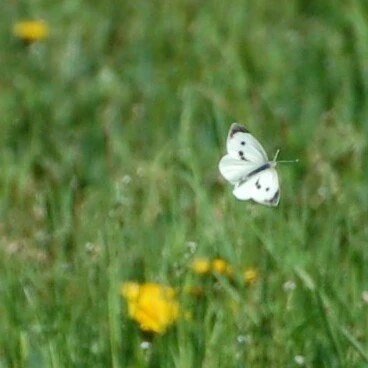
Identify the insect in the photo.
Pieris brassicae
